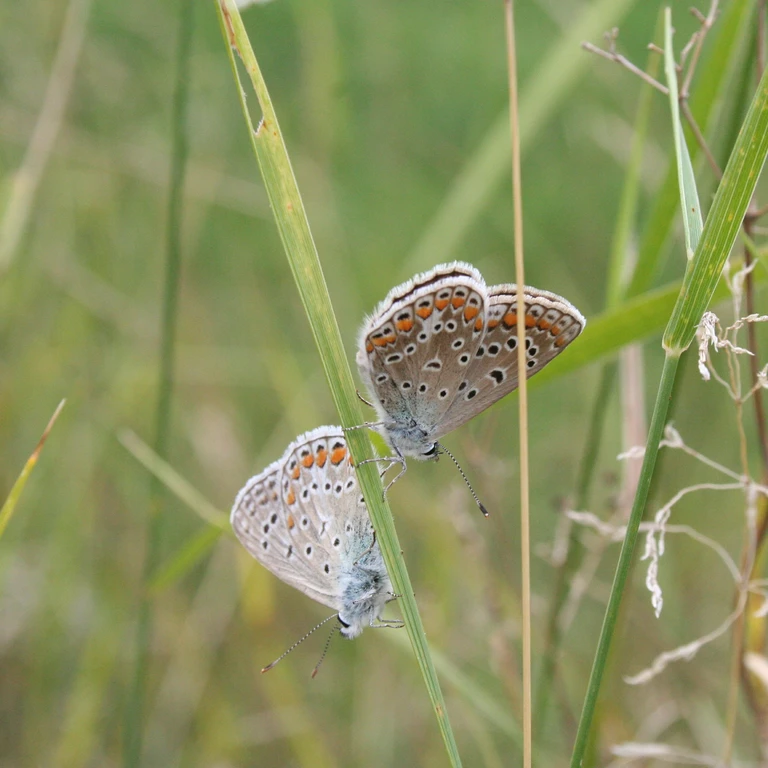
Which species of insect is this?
Polyommatus icarus
